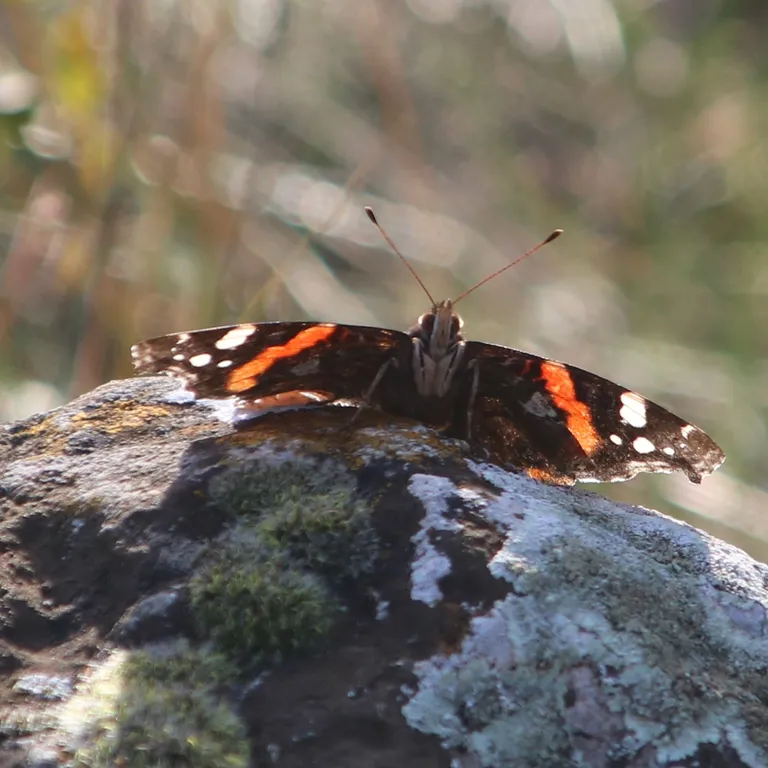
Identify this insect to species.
Vanessa atalanta
